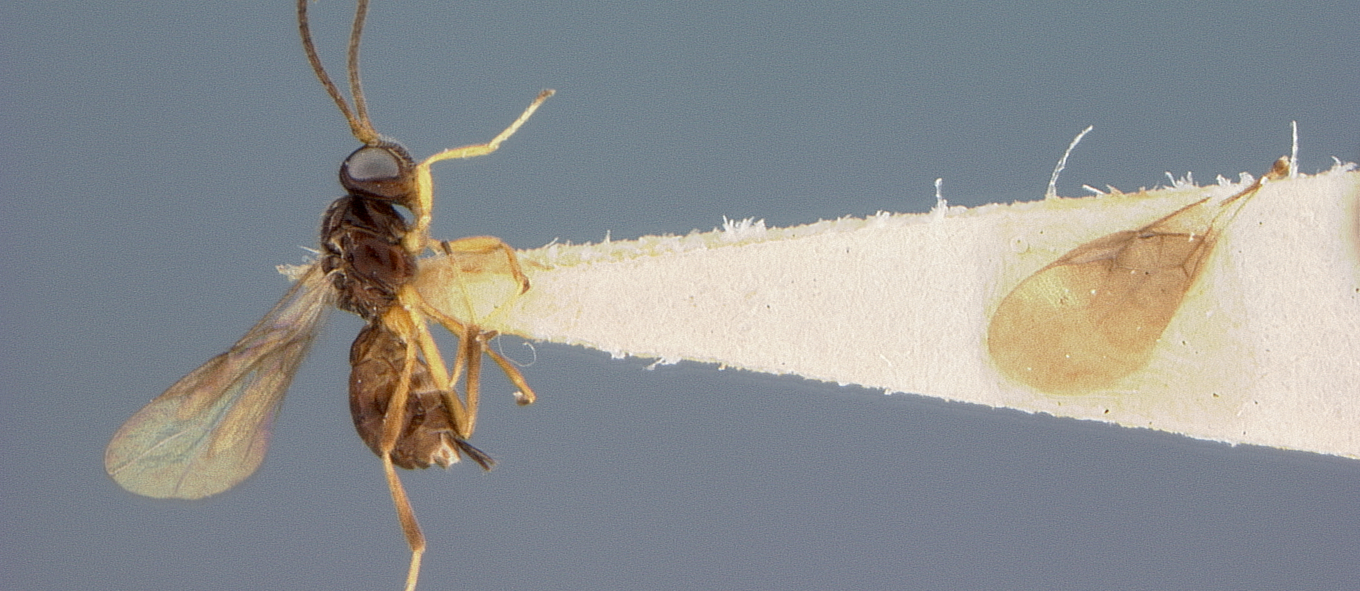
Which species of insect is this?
Opius calatheae
